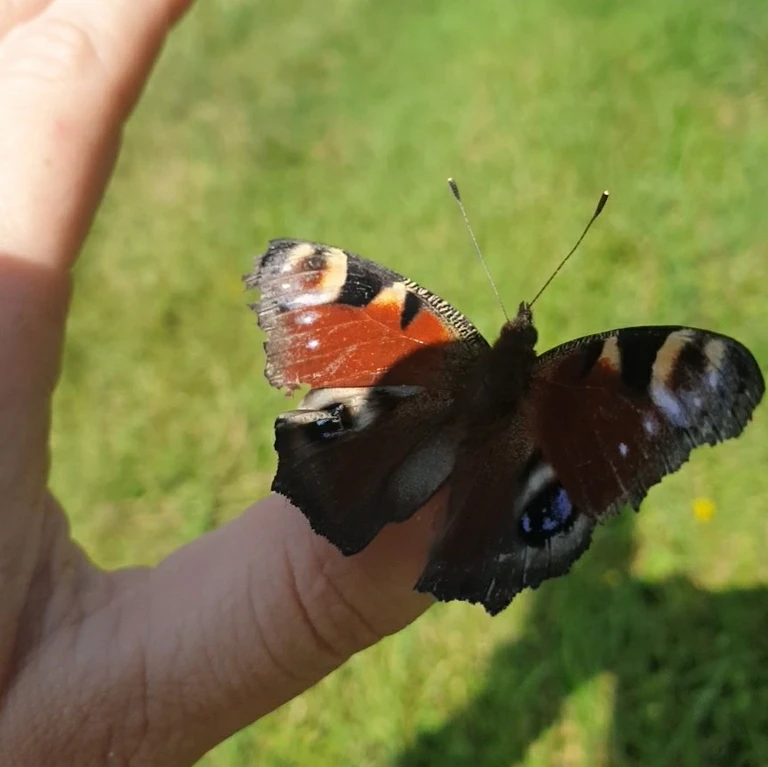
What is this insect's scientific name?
Aglais io
